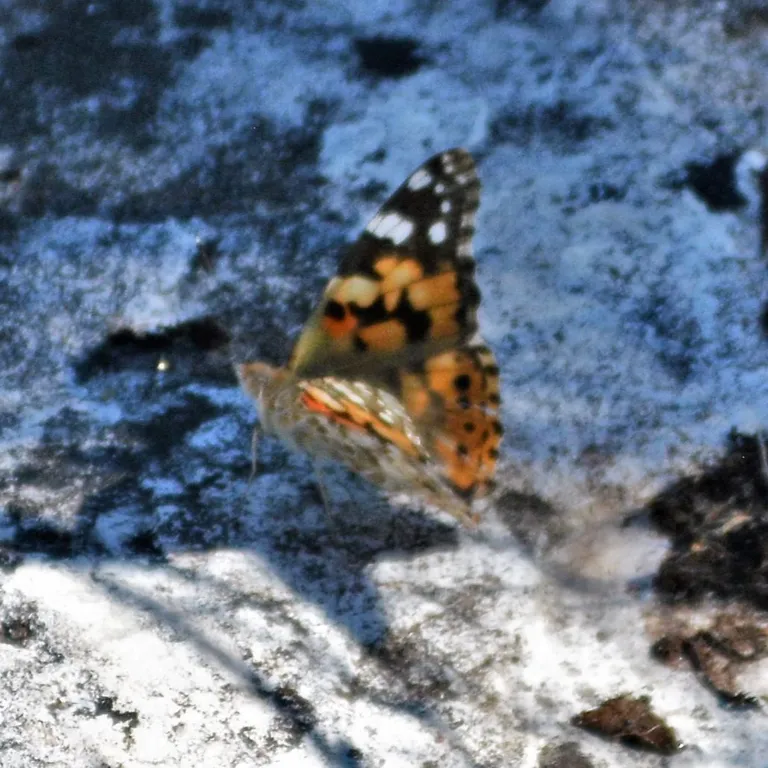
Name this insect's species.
Vanessa cardui
